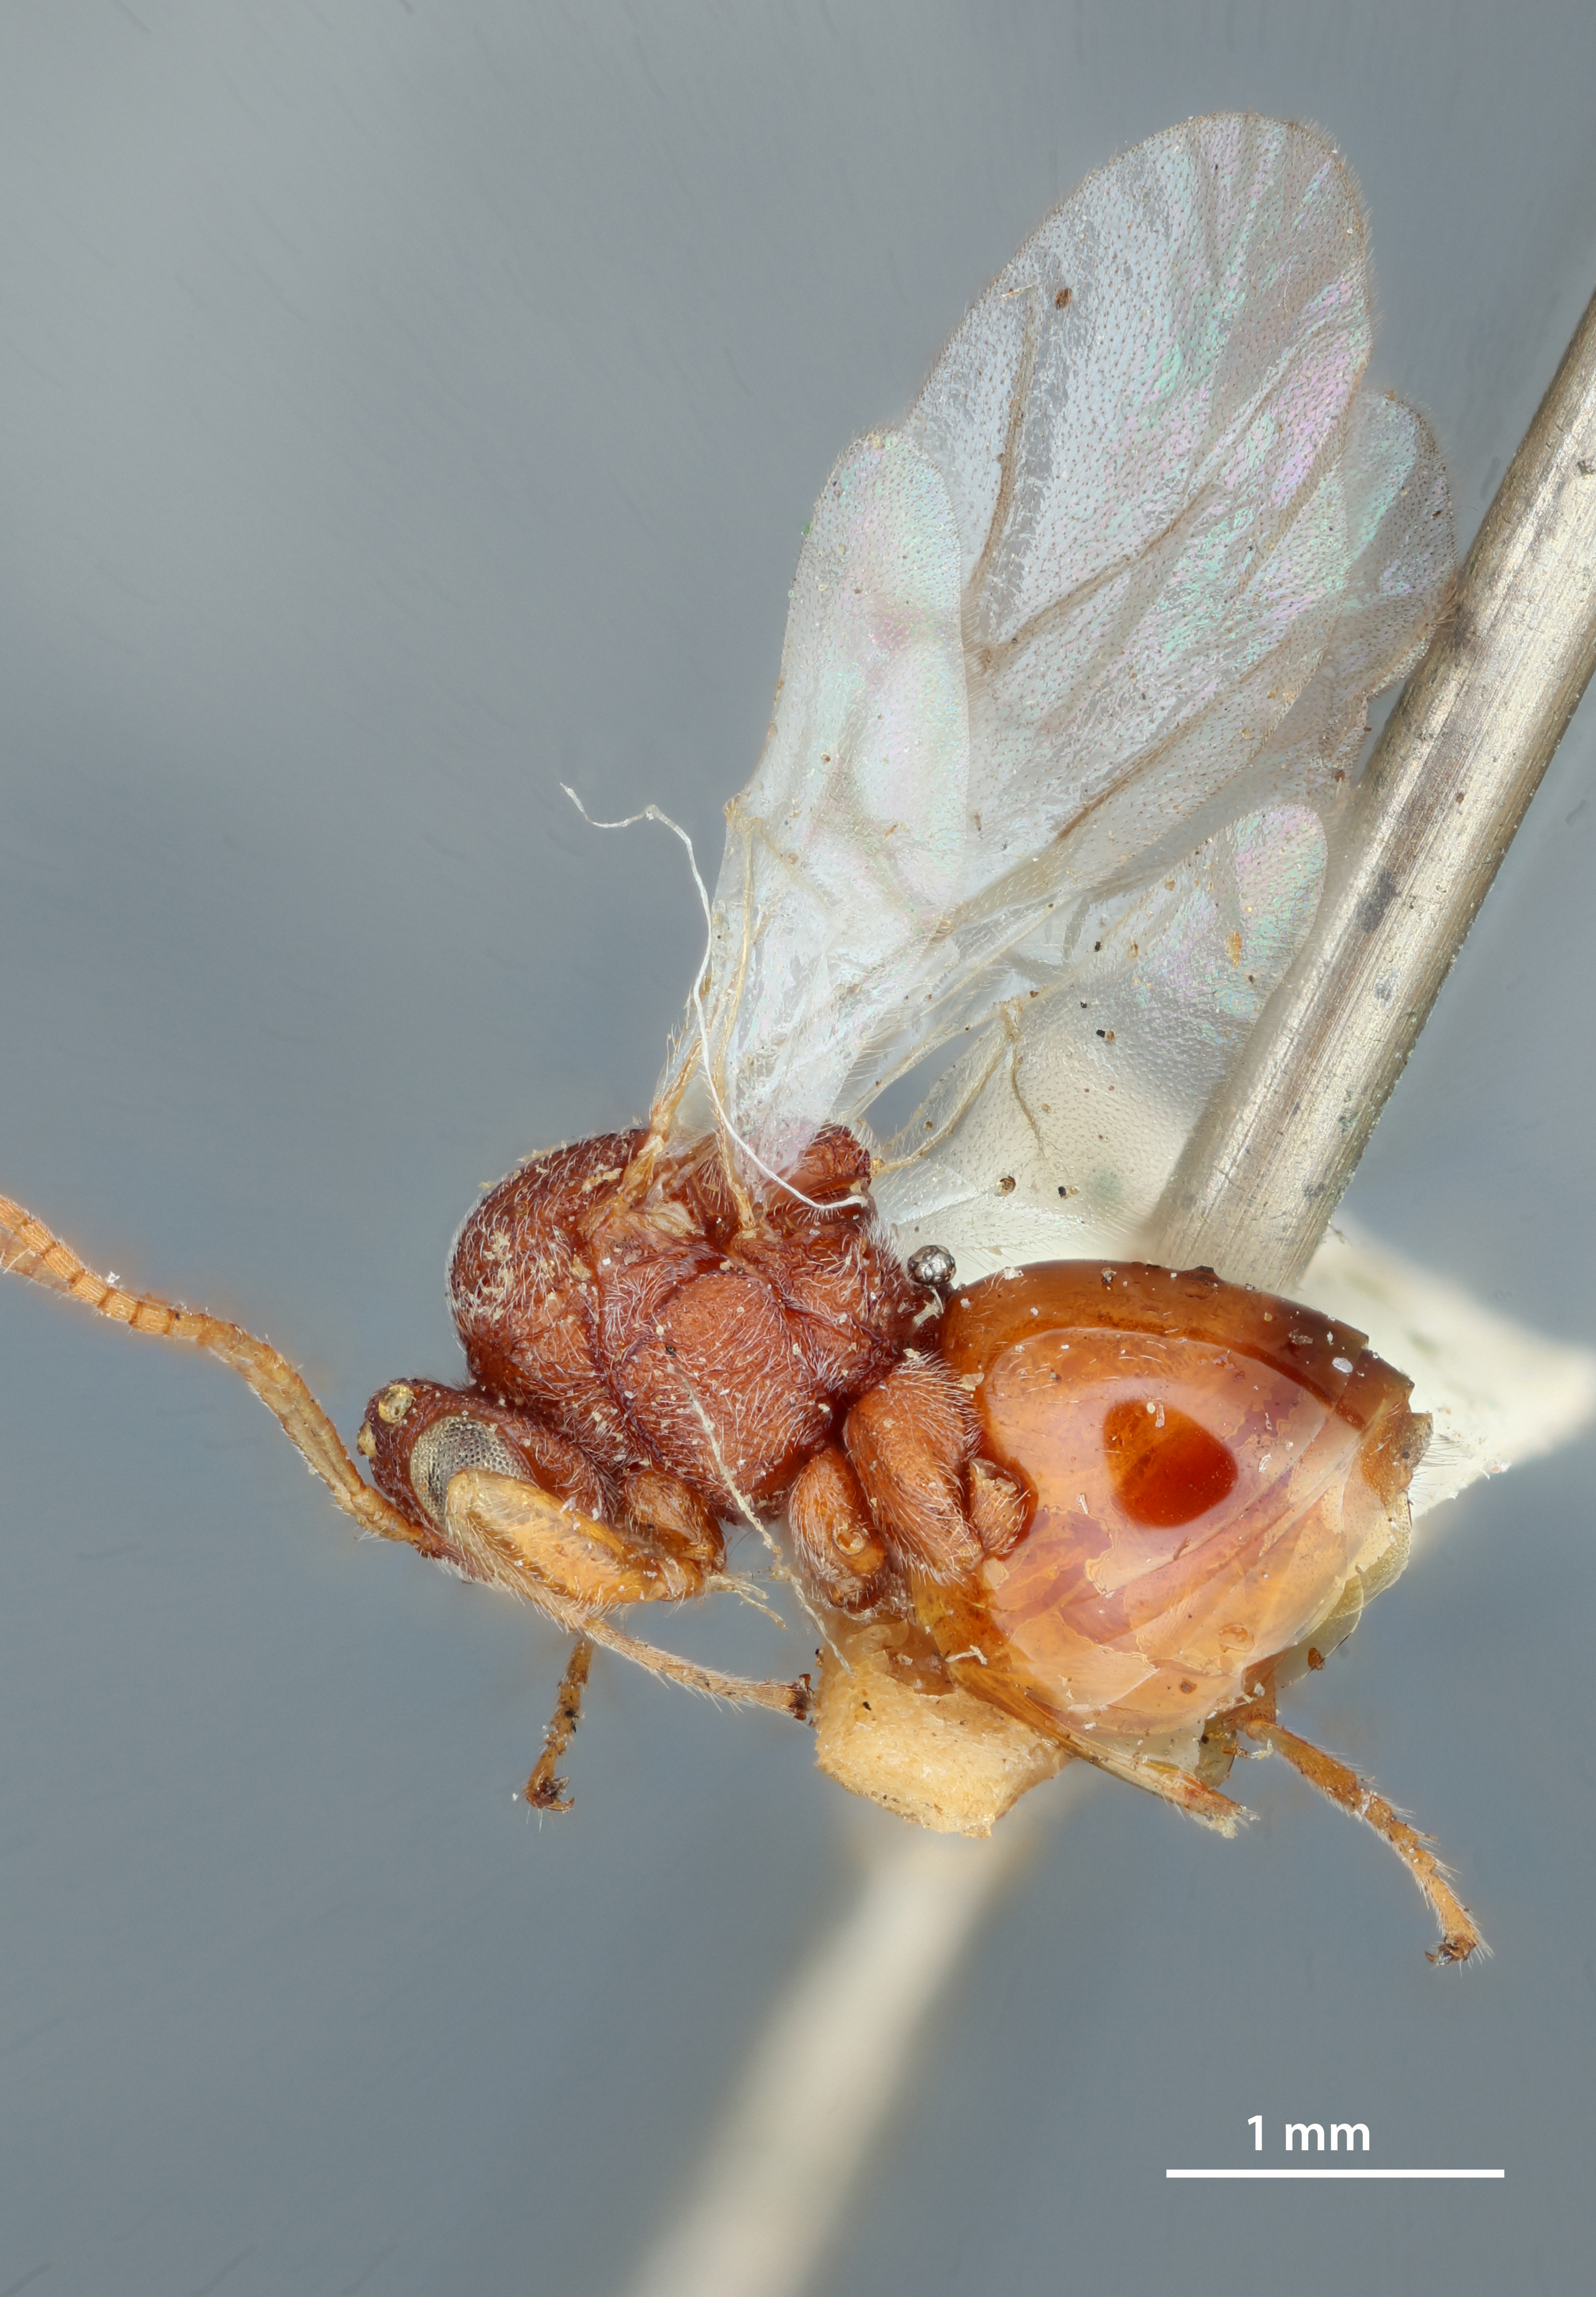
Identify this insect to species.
Cynips quercus
